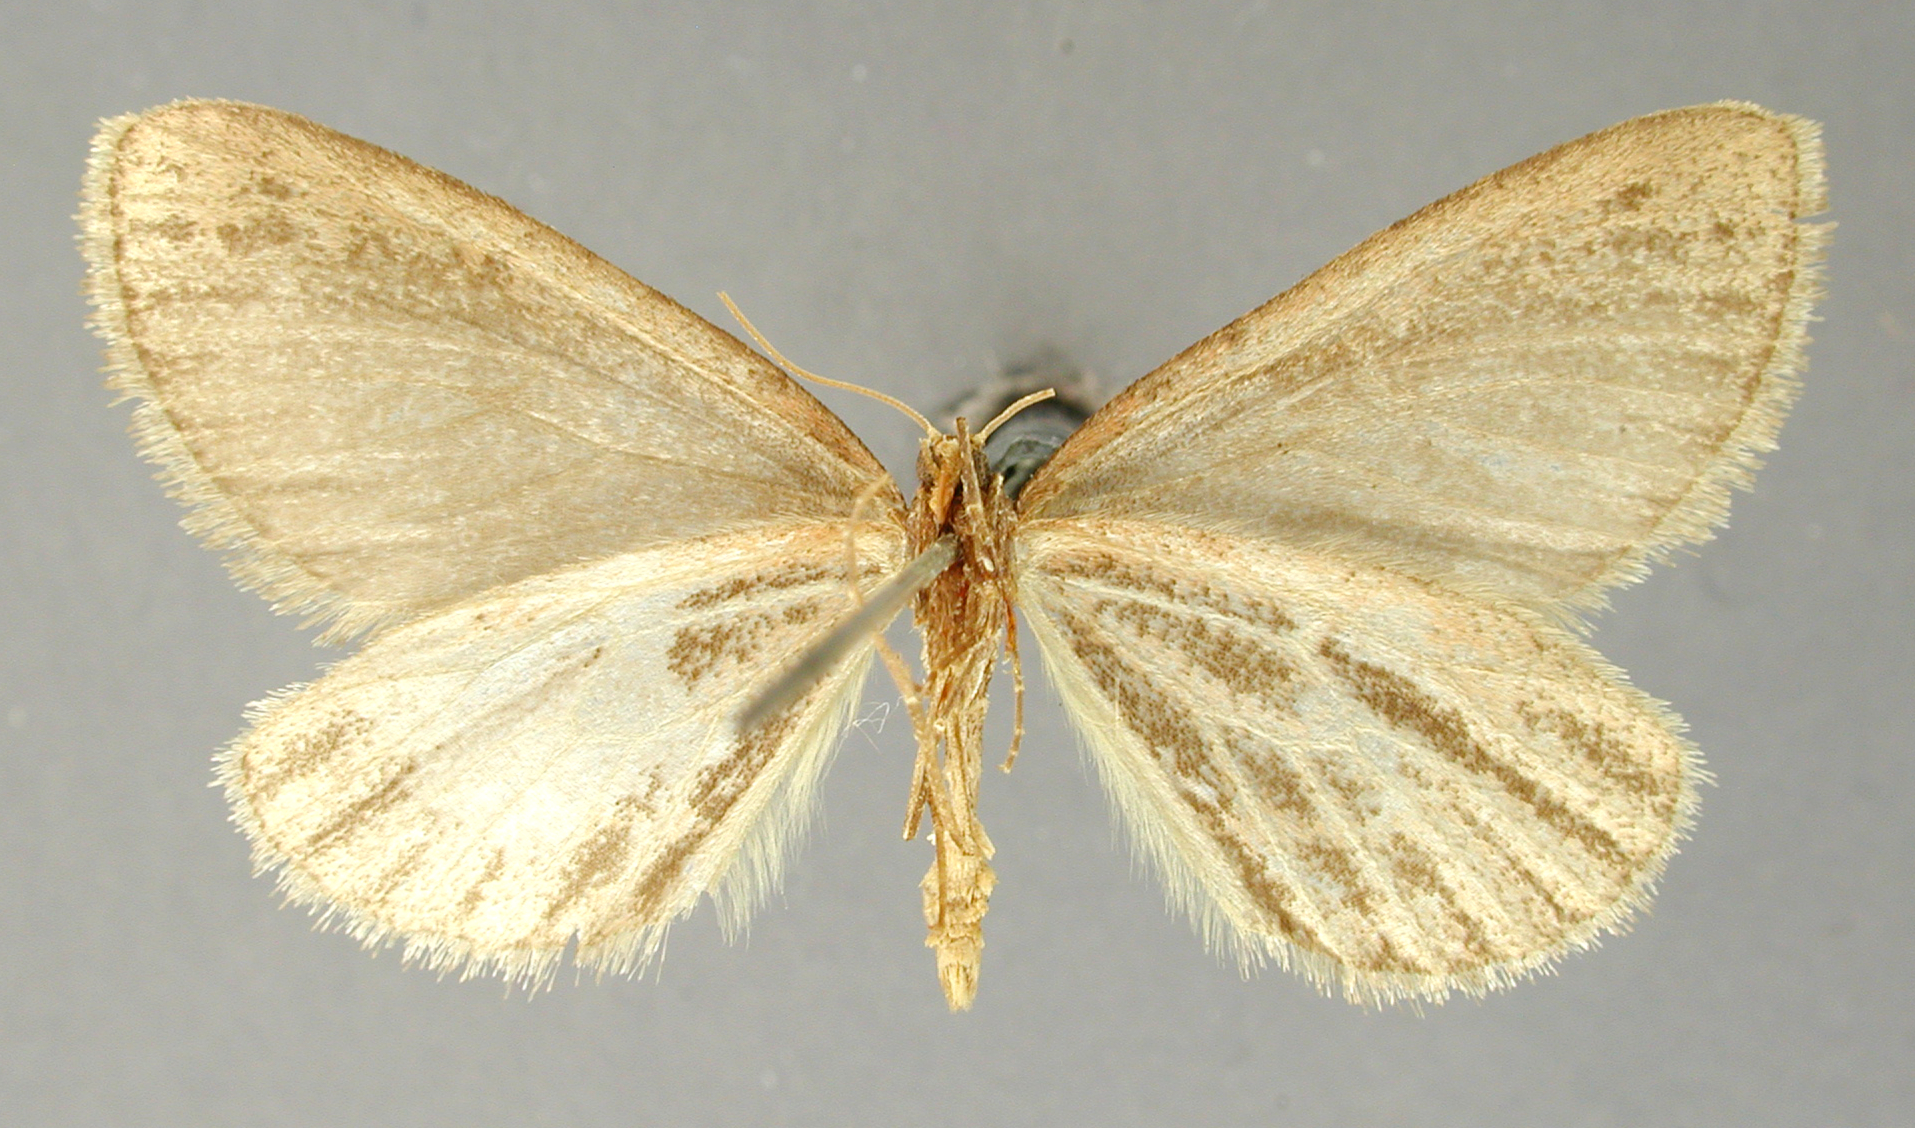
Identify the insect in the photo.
Marmopteryx eludens
